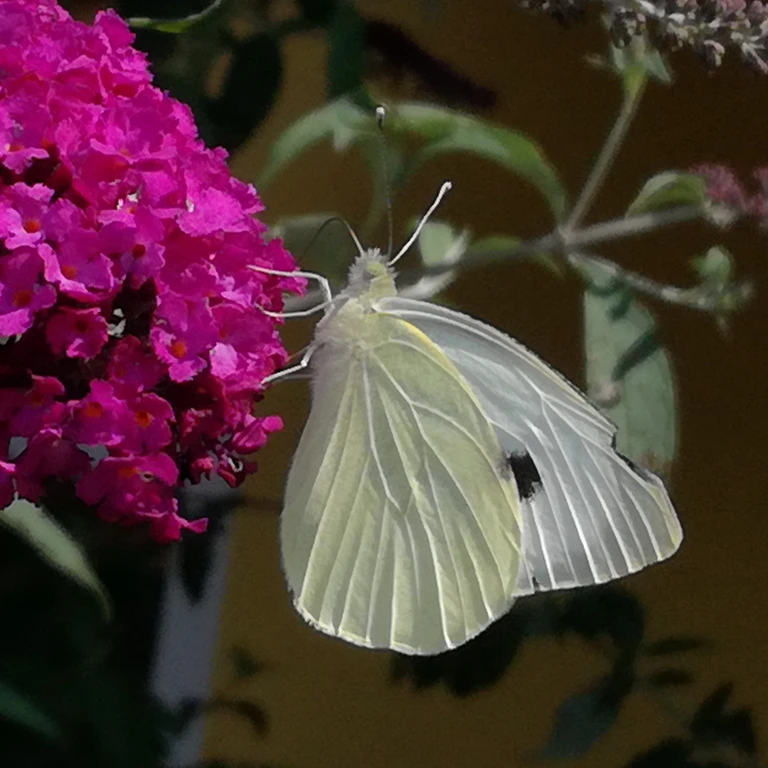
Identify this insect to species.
Pieris brassicae
